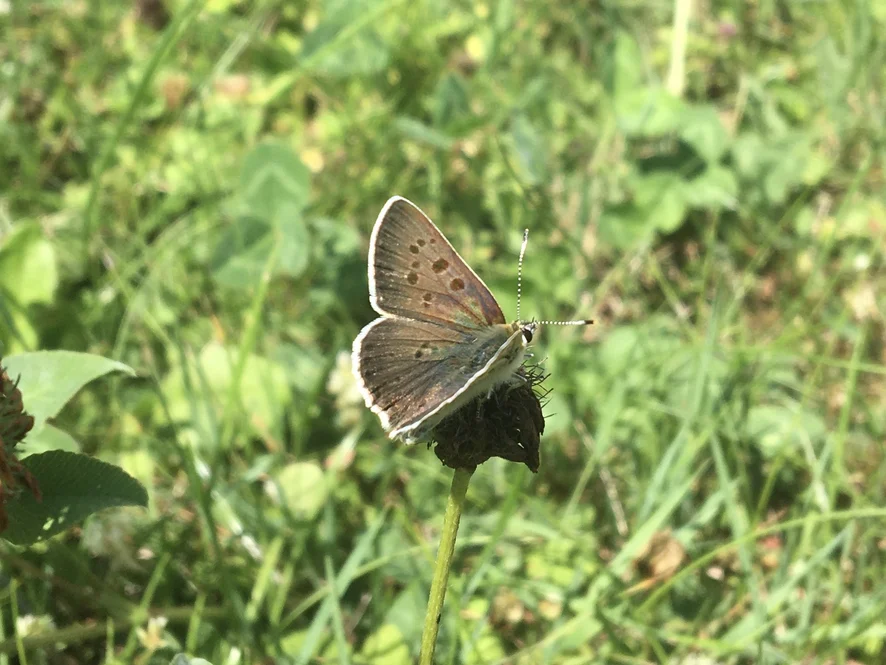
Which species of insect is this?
Lycaena tityrus (also Loweia tityrus)
